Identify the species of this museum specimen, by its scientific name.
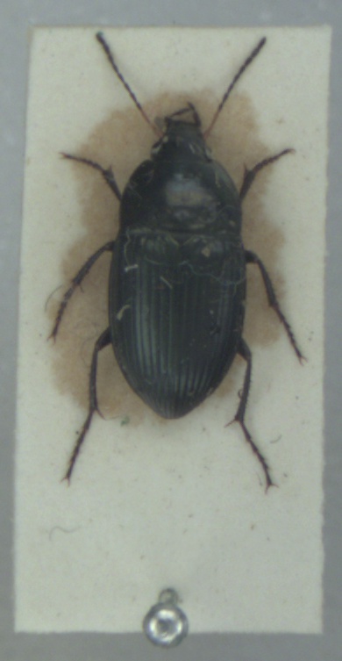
Amara ovata
